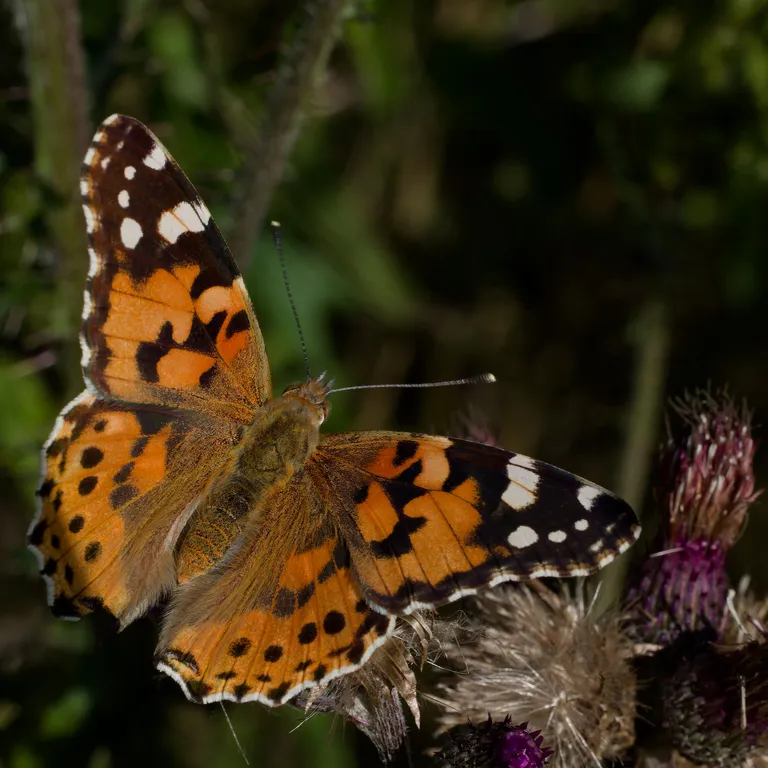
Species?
Vanessa cardui
